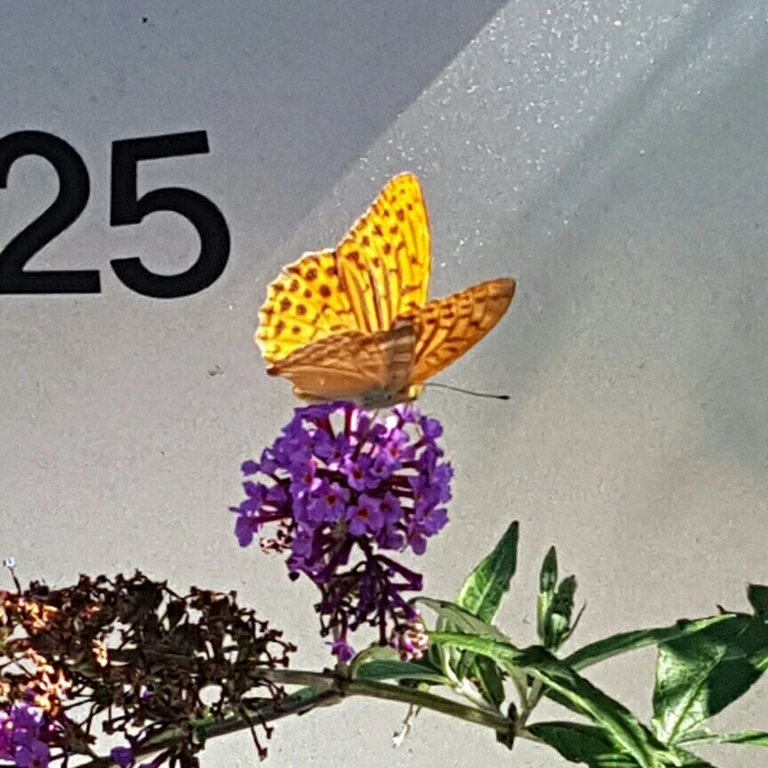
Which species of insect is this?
Argynnis paphia
